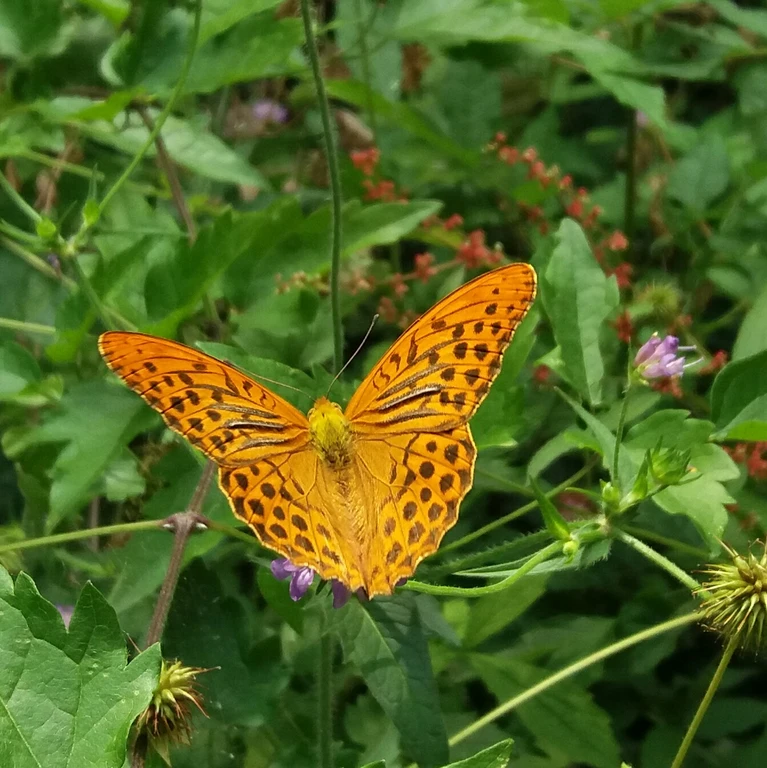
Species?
Argynnis paphia
